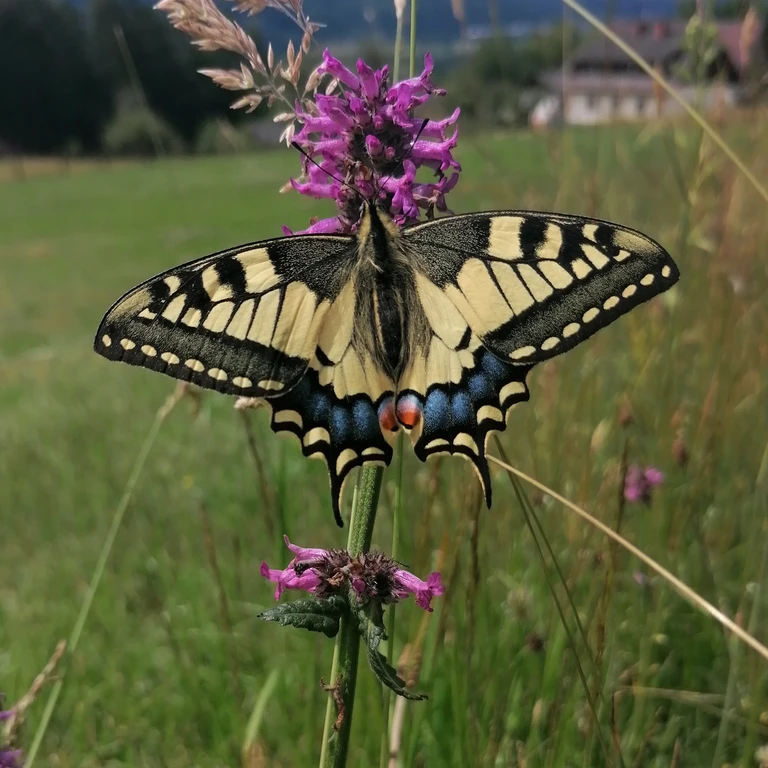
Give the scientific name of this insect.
Papilio machaon
